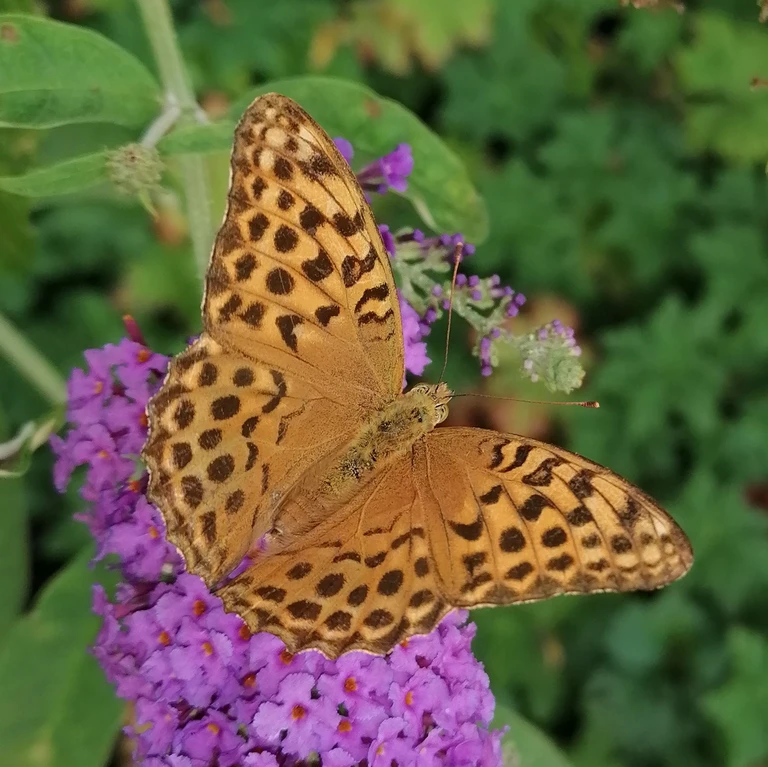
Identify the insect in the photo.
Argynnis paphia
